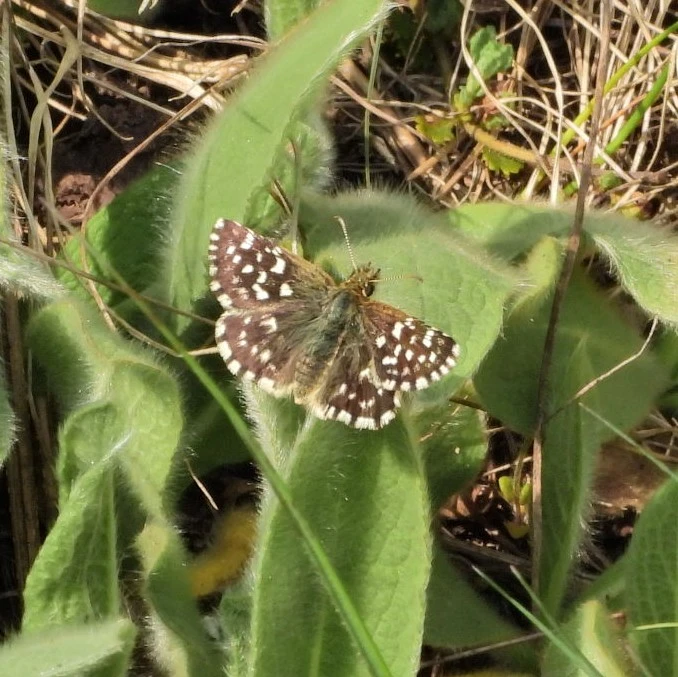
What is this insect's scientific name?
Pyrgus malvae
